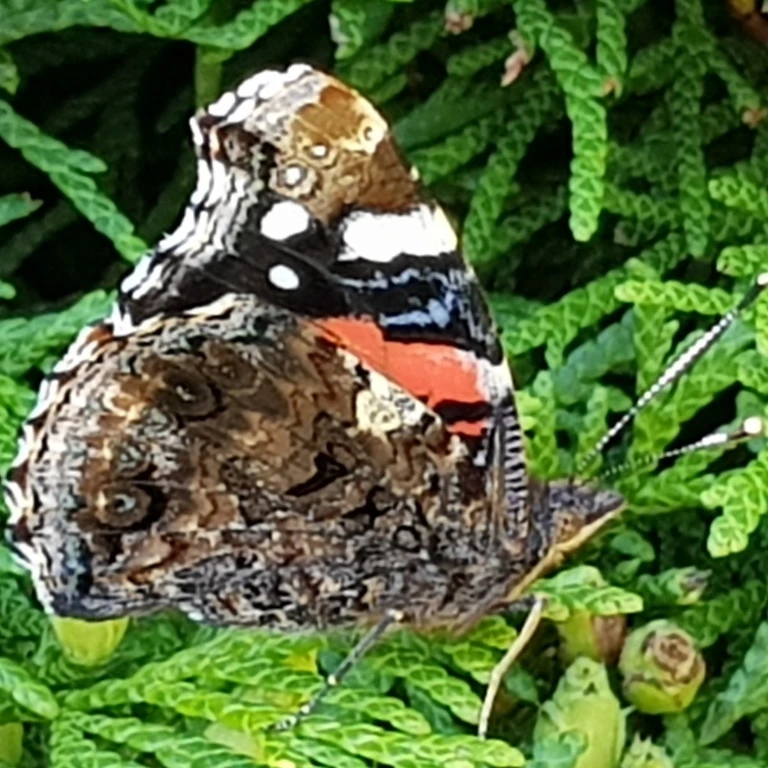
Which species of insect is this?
Vanessa atalanta
